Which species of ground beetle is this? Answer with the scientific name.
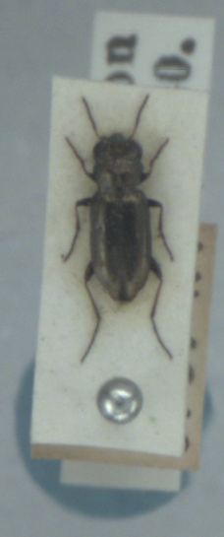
Notiophilus substriatus
